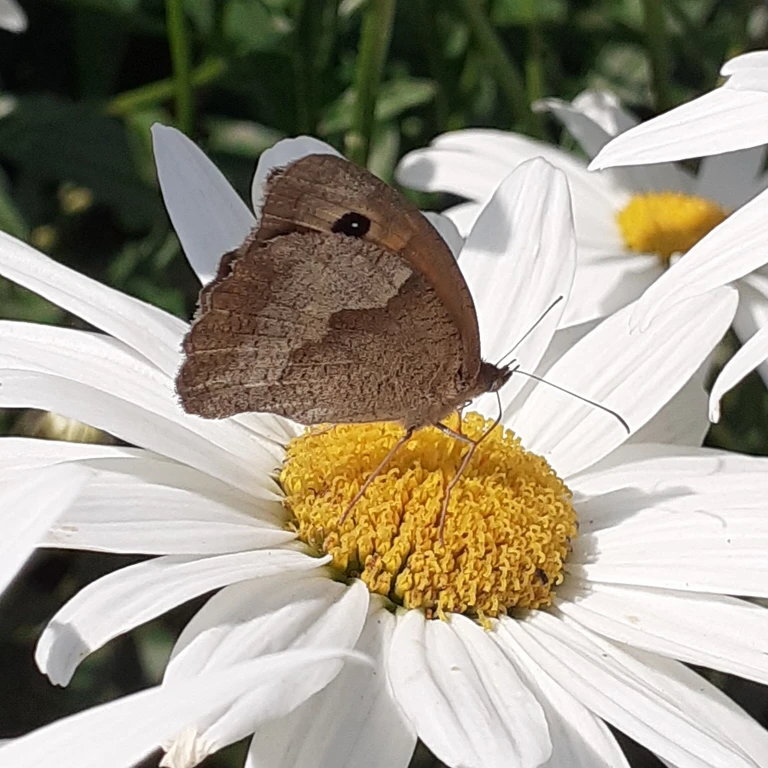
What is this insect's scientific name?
Maniola jurtina
